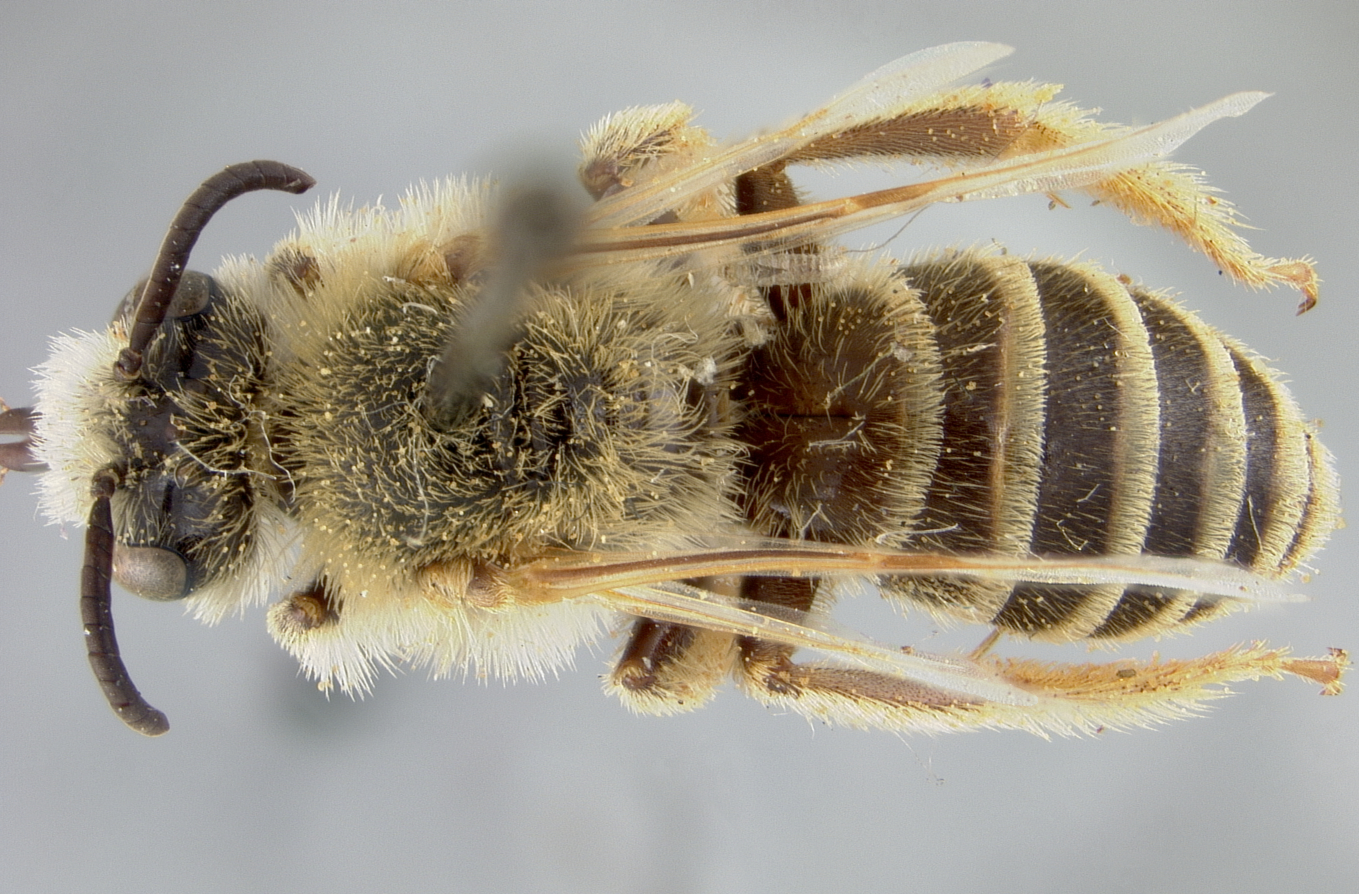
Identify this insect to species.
Hesperapis carinata
